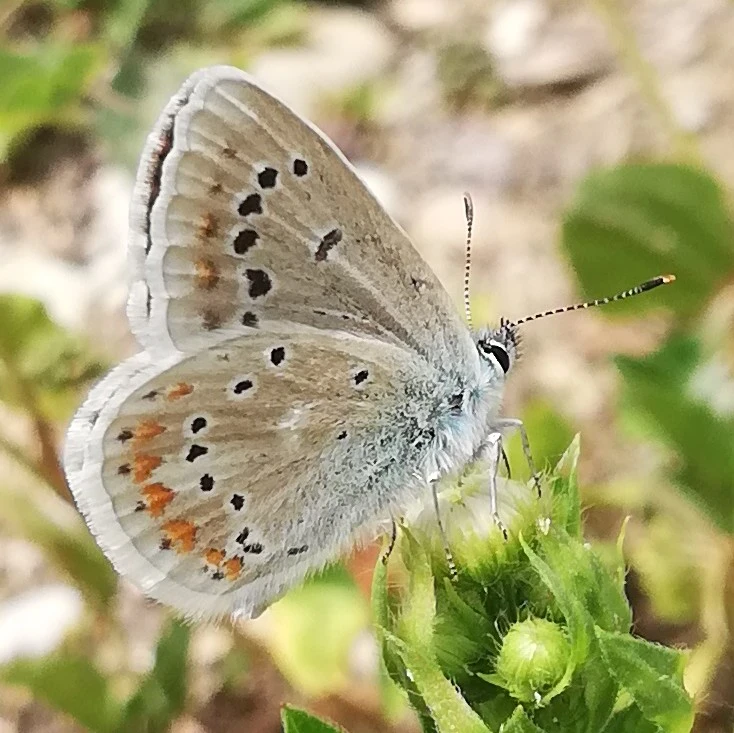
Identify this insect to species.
Polyommatus dorylas
